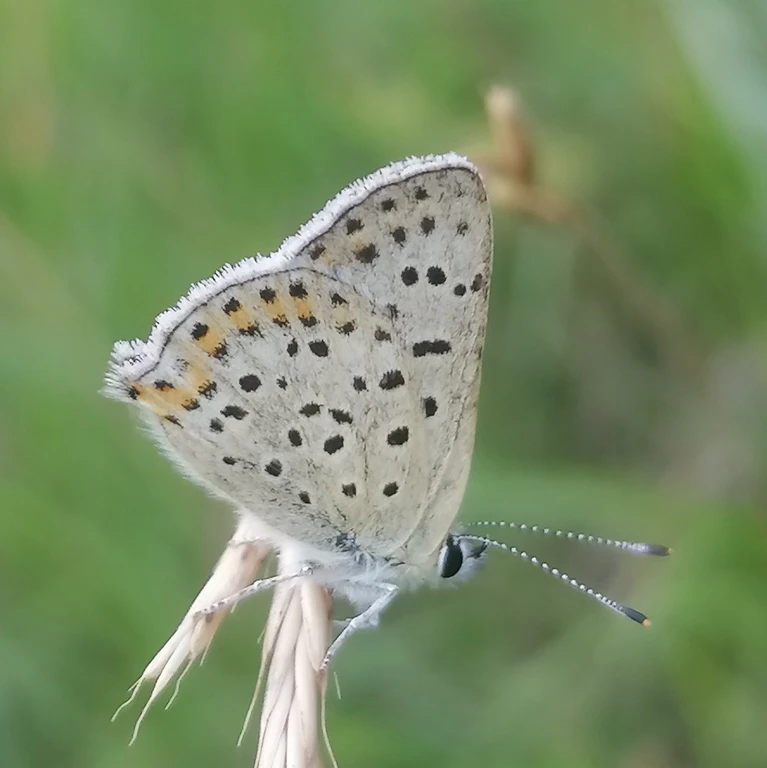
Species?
Lycaena tityrus (also Loweia tityrus)
